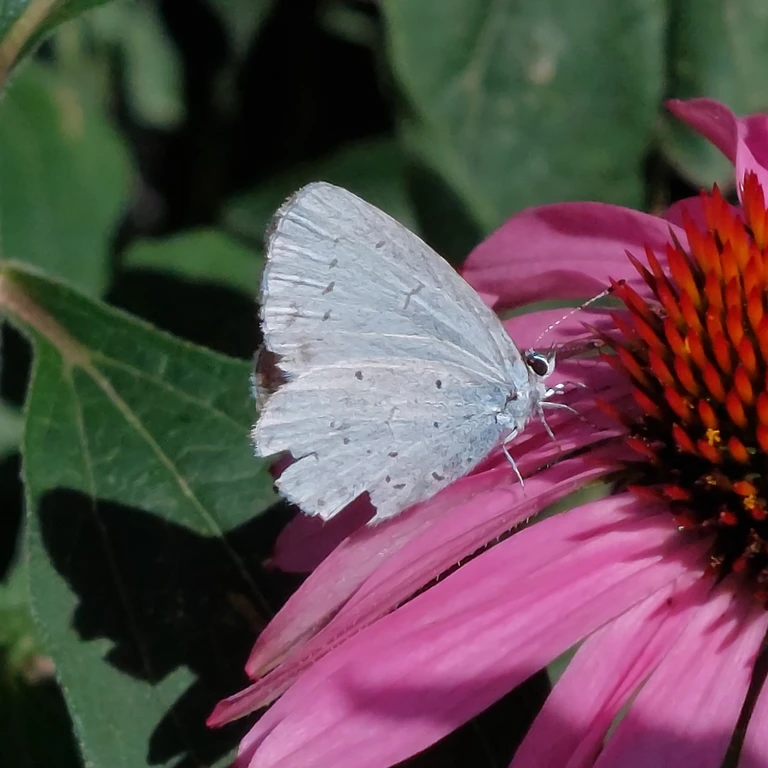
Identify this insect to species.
Celastrina argiolus
